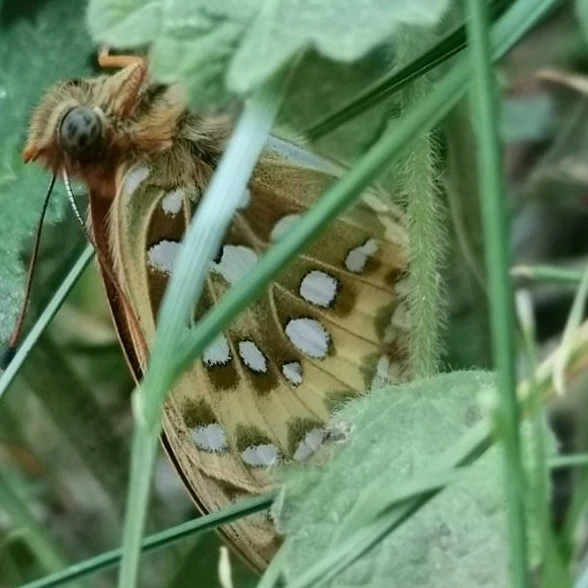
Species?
Speyeria aglaja
